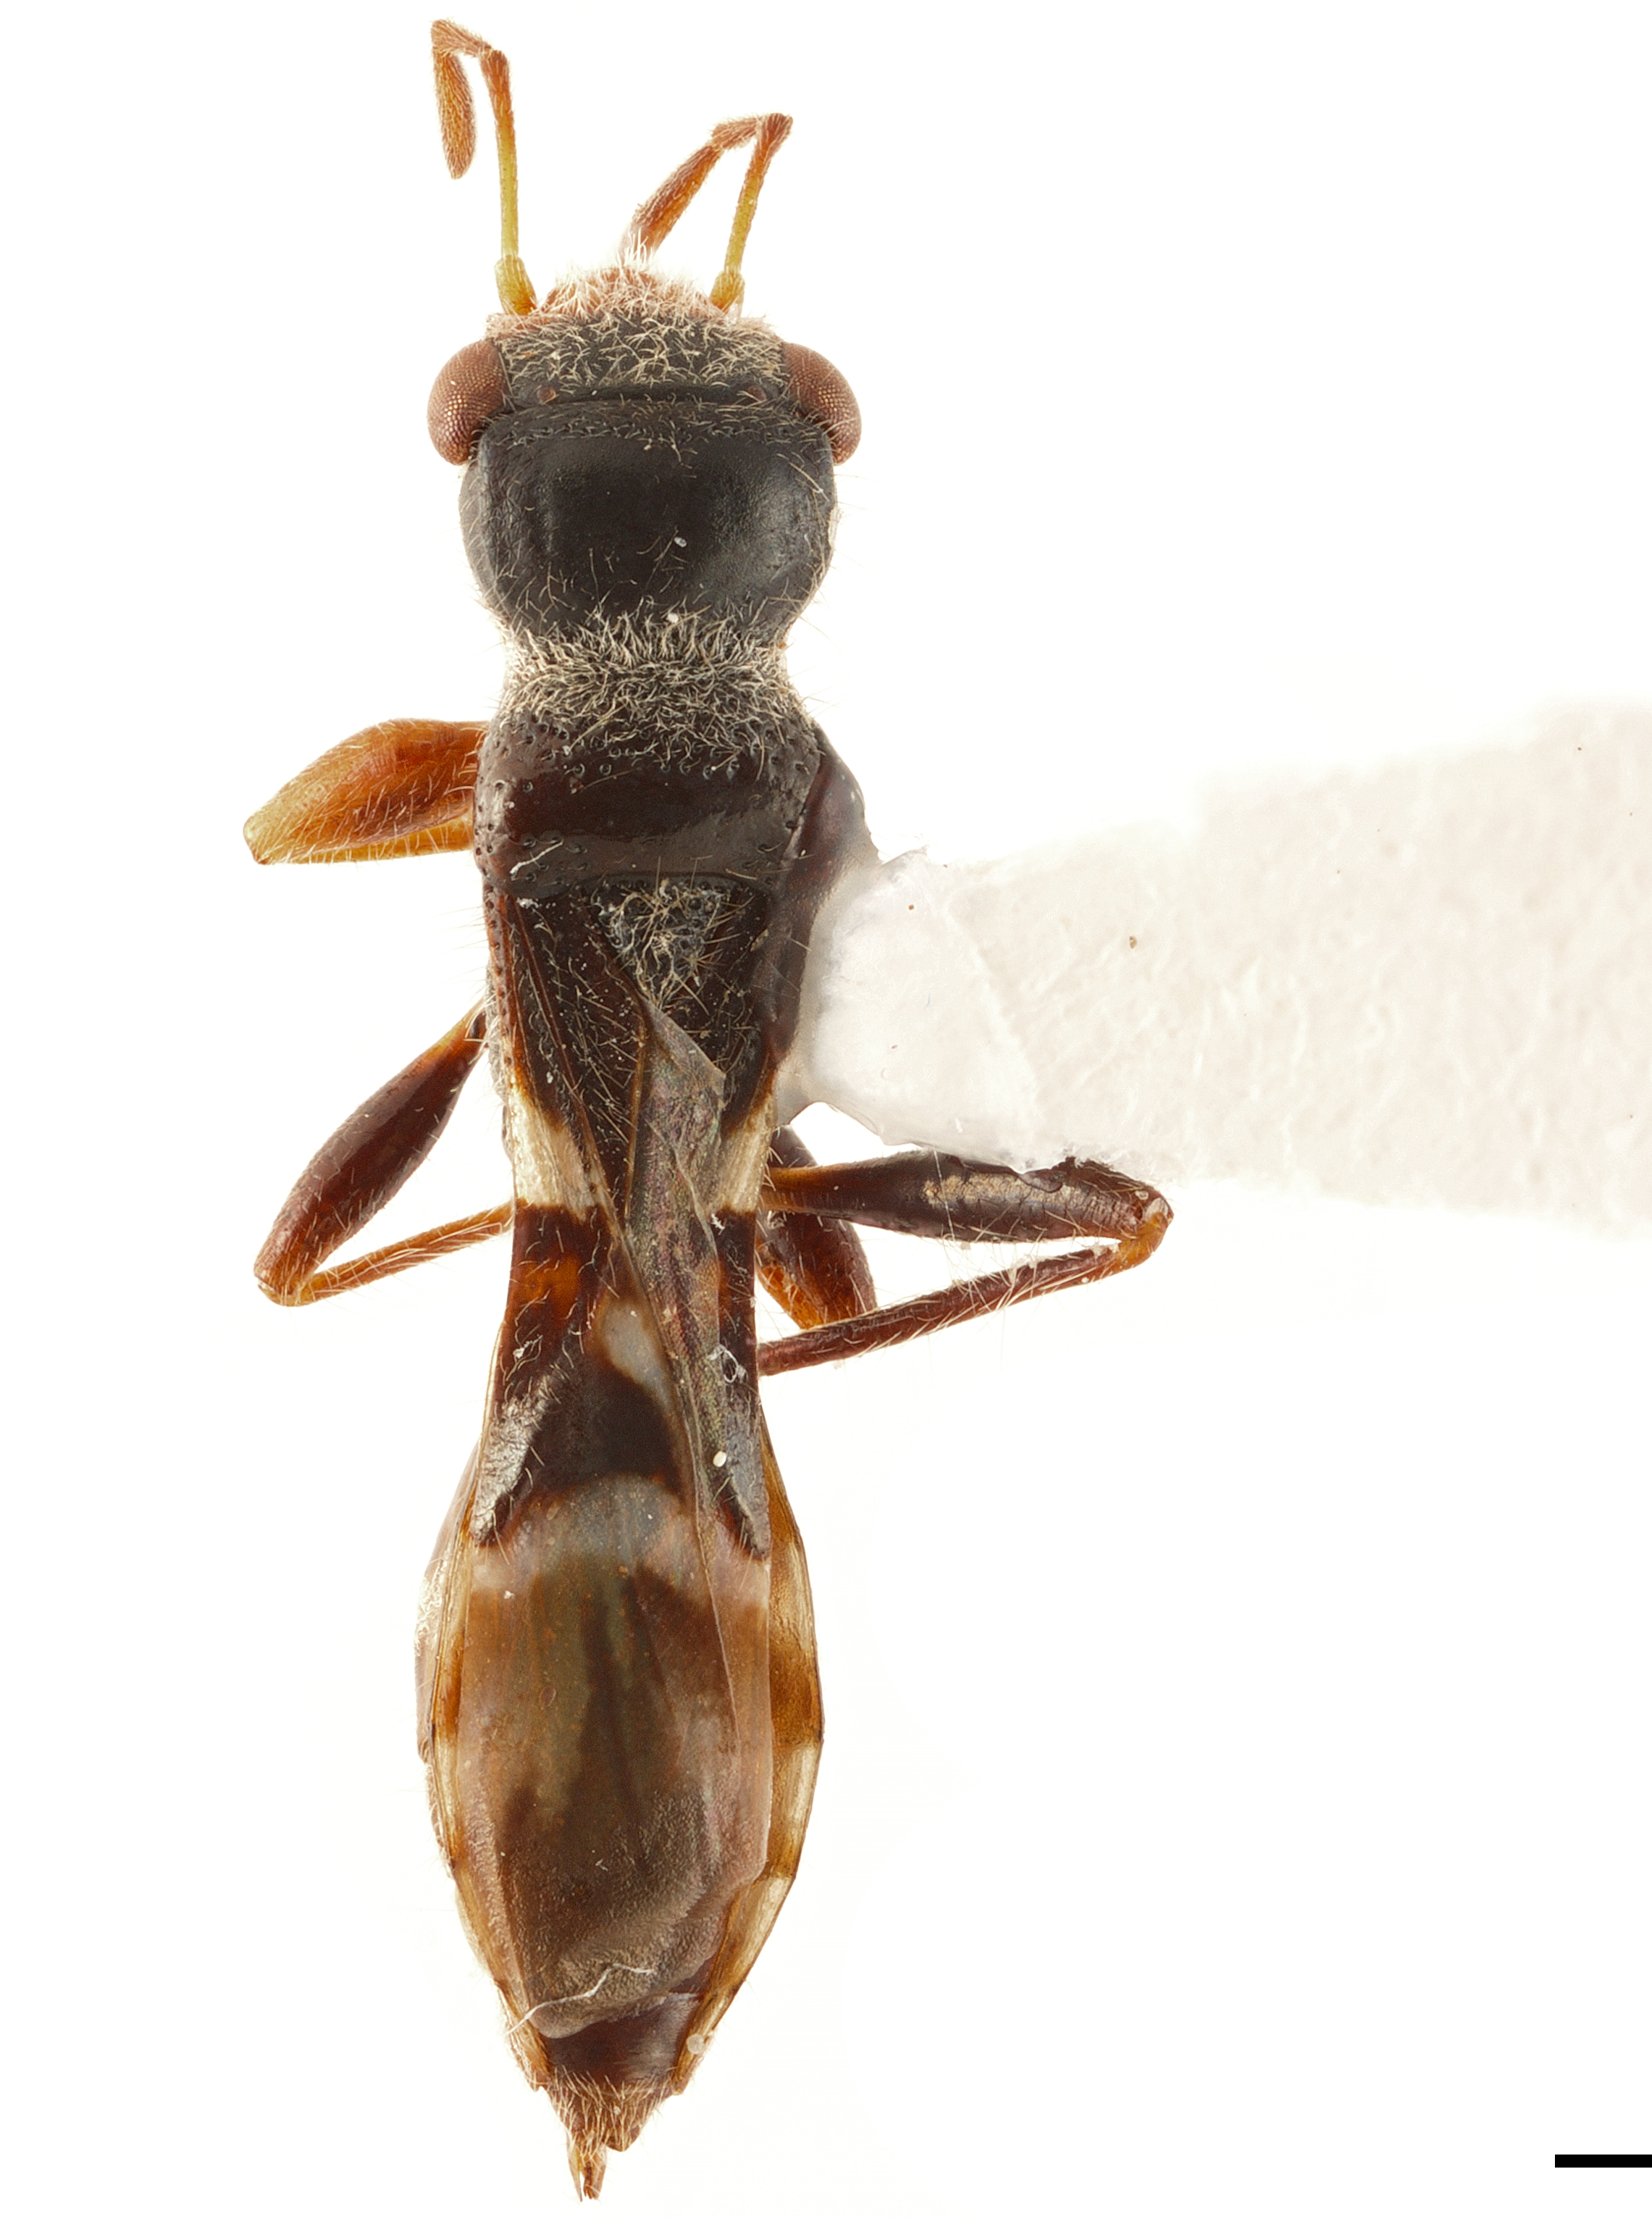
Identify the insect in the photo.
Cattarus nigritus
